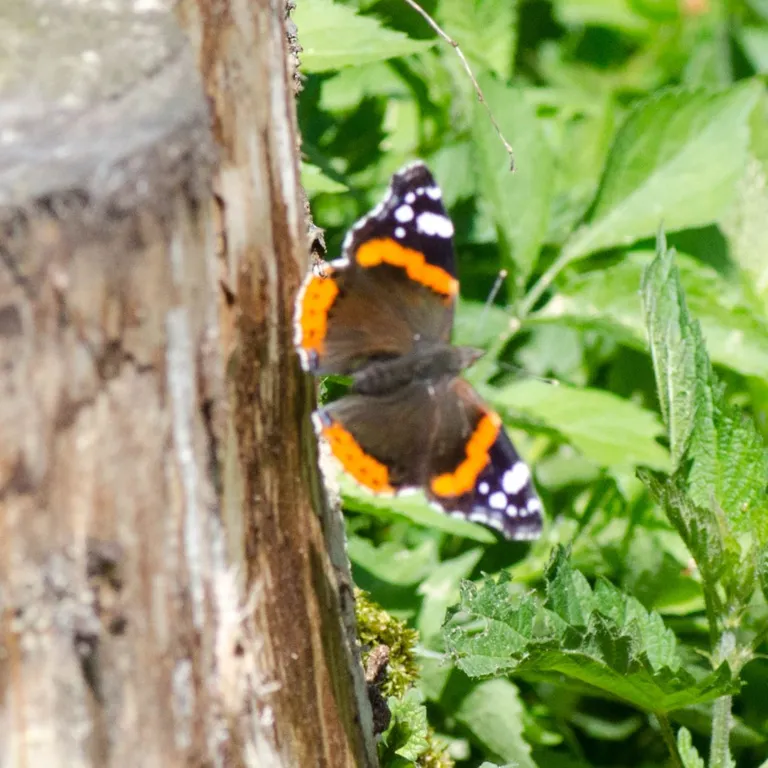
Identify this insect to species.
Vanessa atalanta
